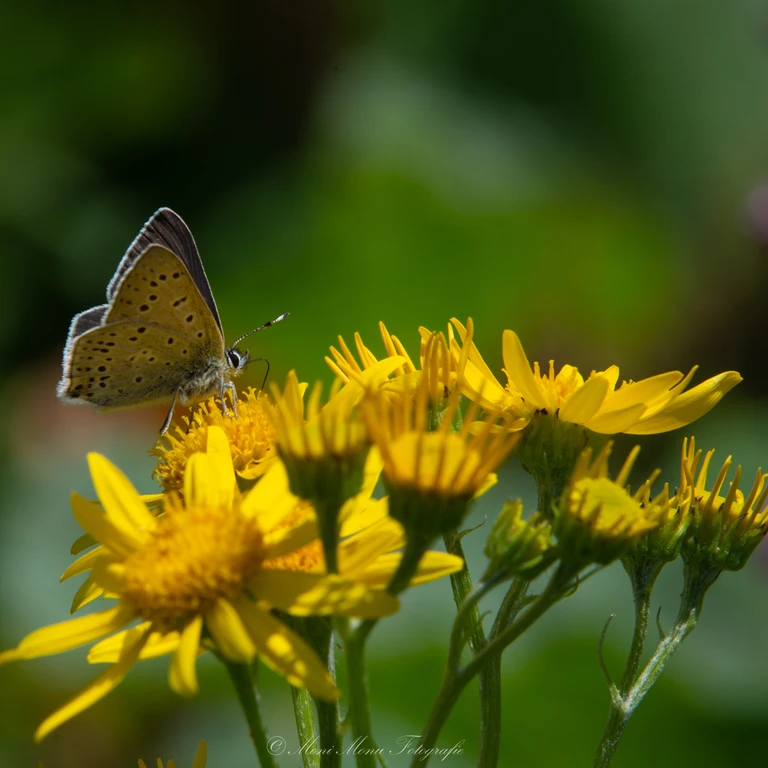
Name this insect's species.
Lycaena tityrus (also Loweia tityrus)
